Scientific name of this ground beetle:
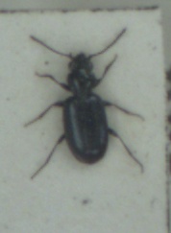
Bembidion minimum
